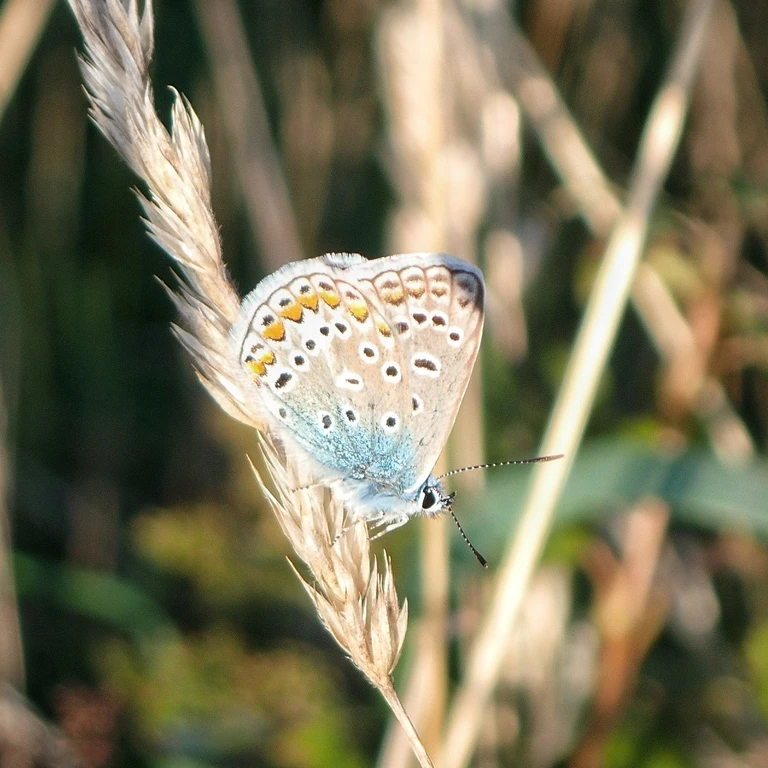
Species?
Polyommatus icarus
